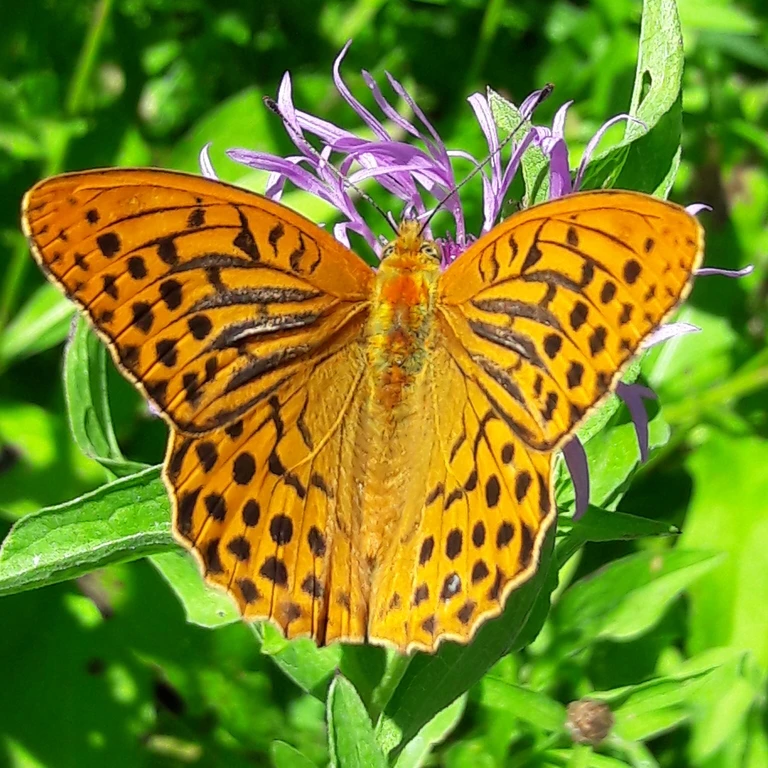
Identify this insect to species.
Argynnis paphia
